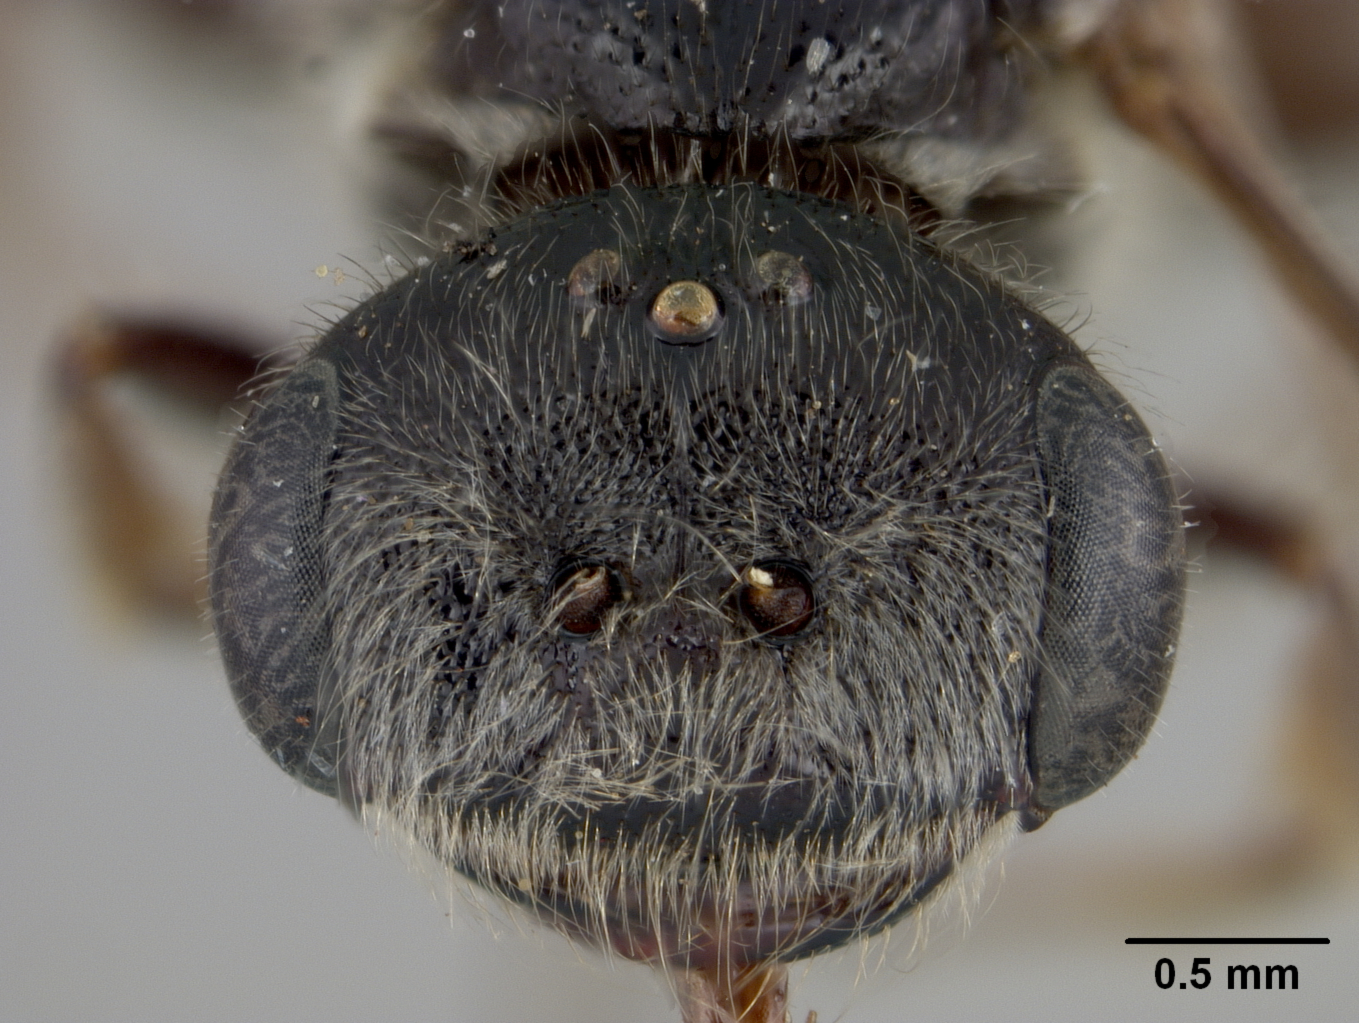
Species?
Sphecodes transversus
